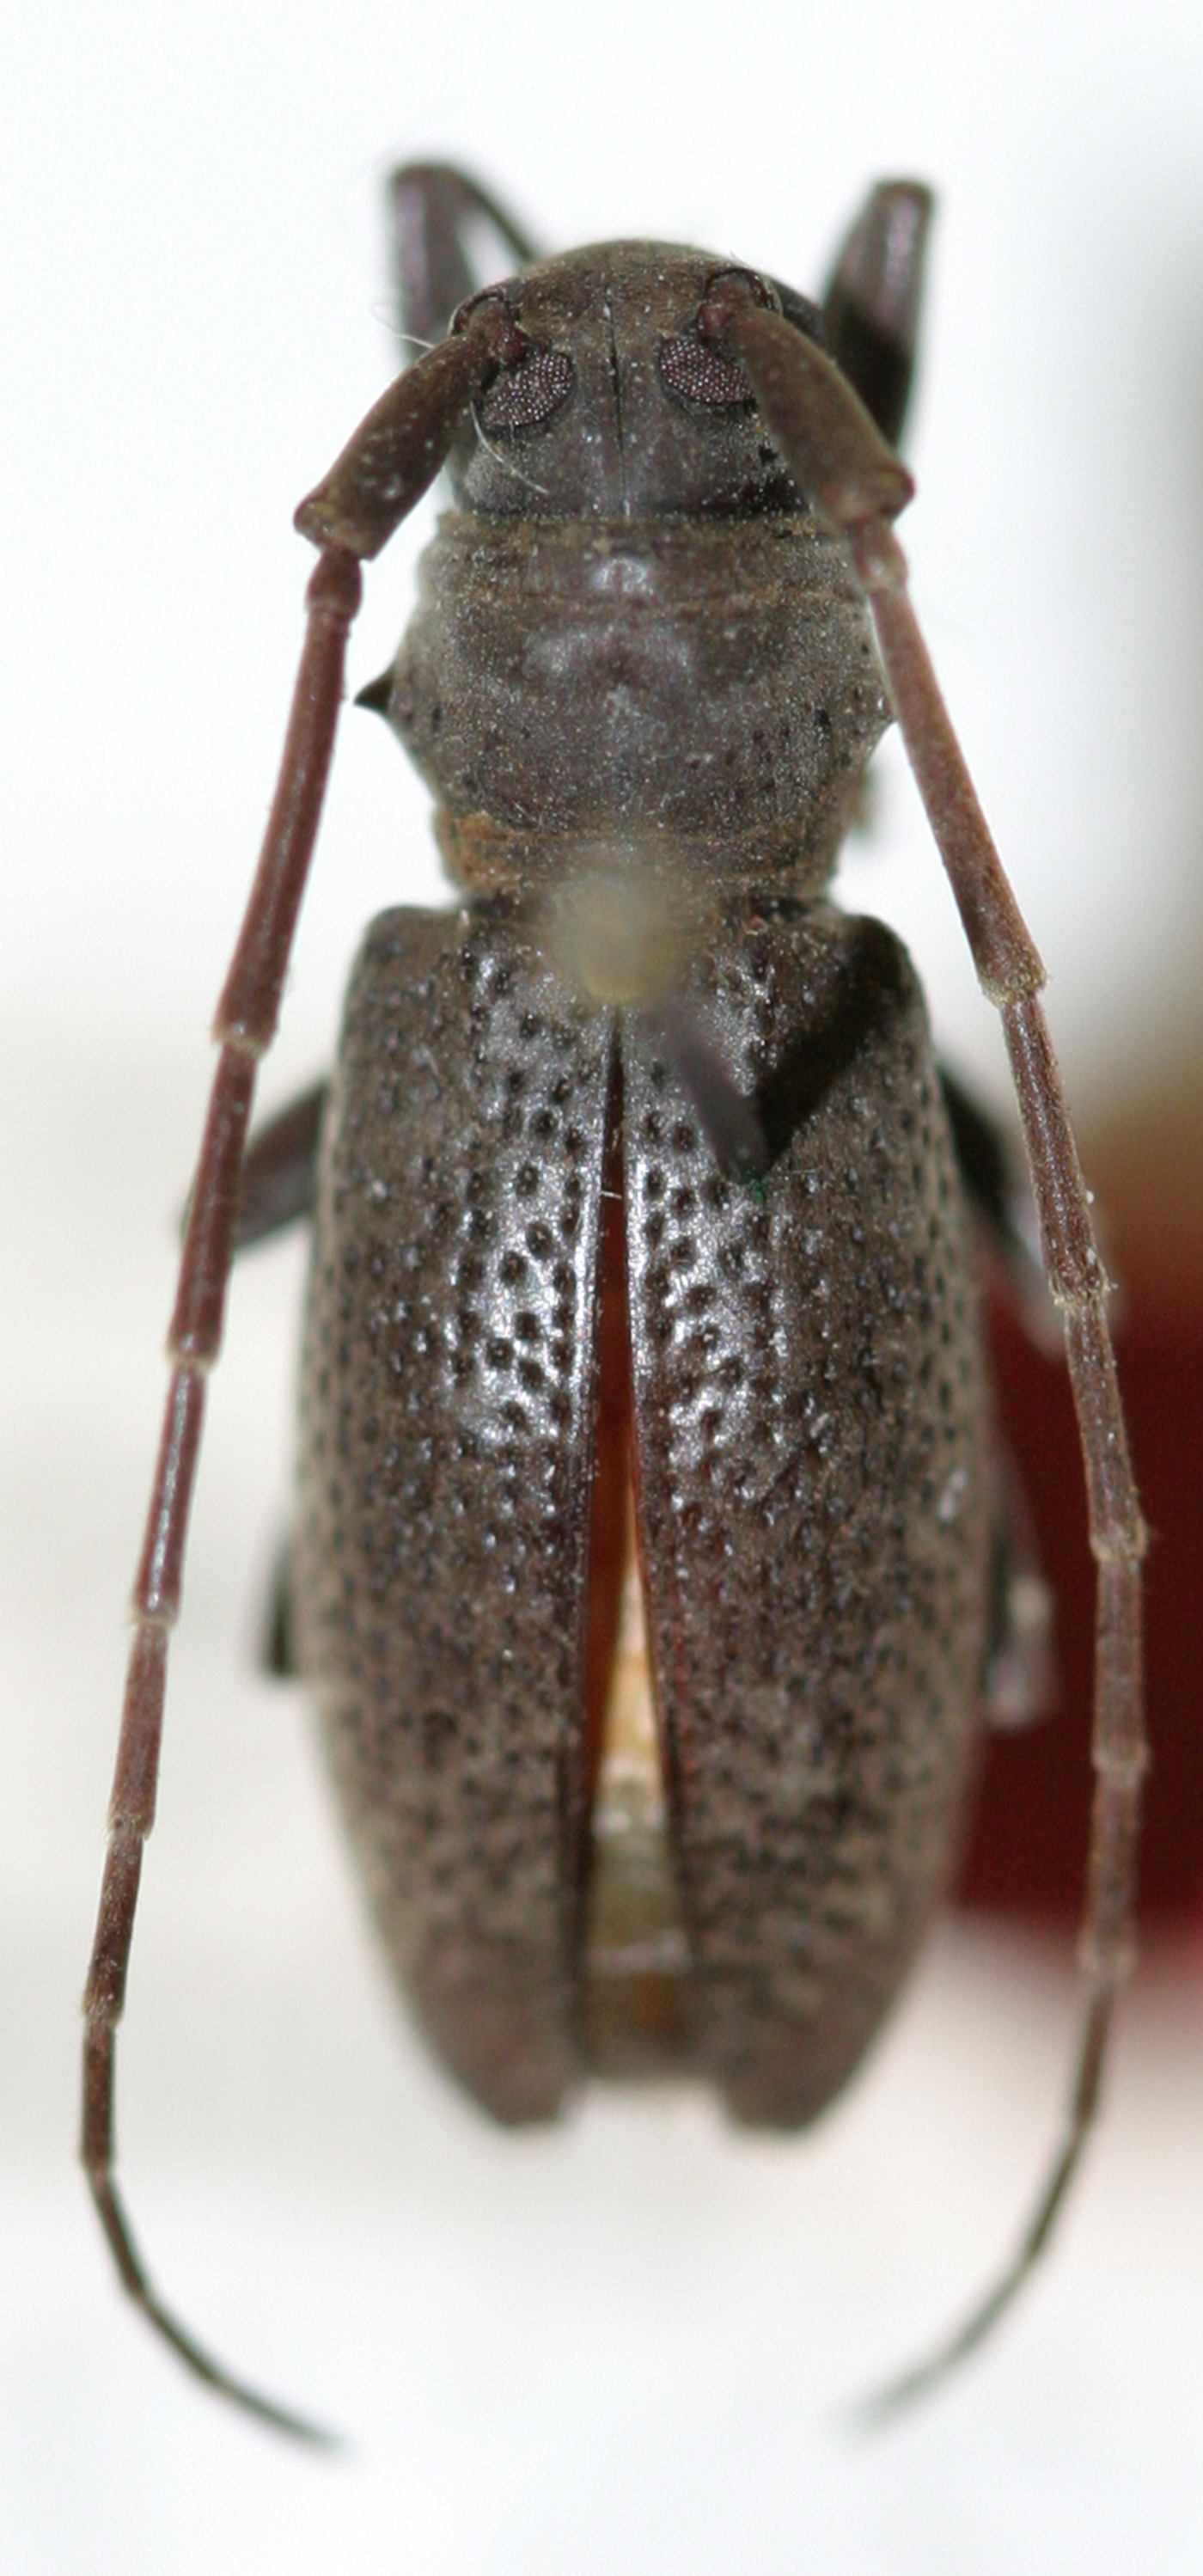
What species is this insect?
Pseudostixis integra
